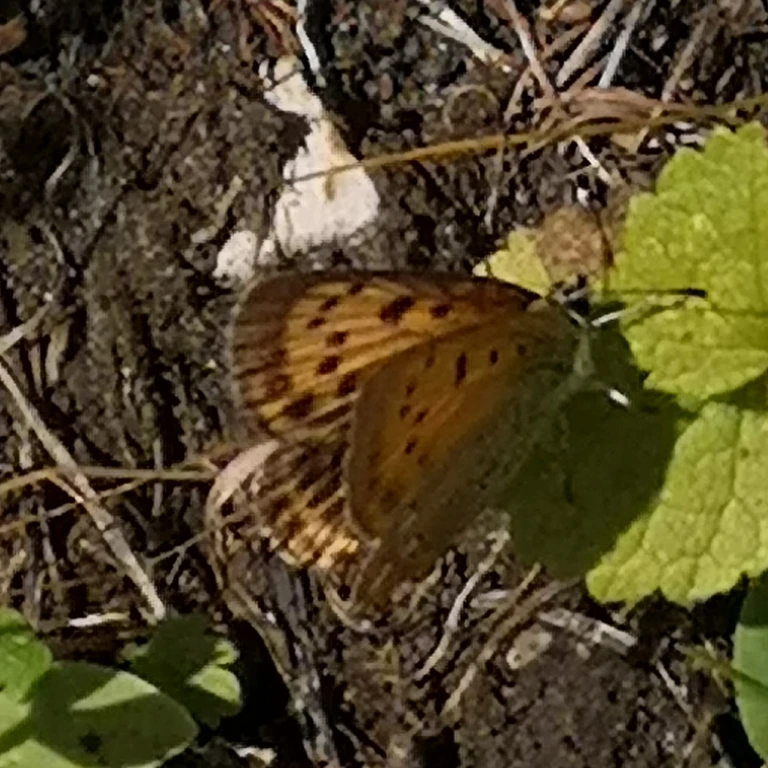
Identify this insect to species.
Lycaena phlaeas
